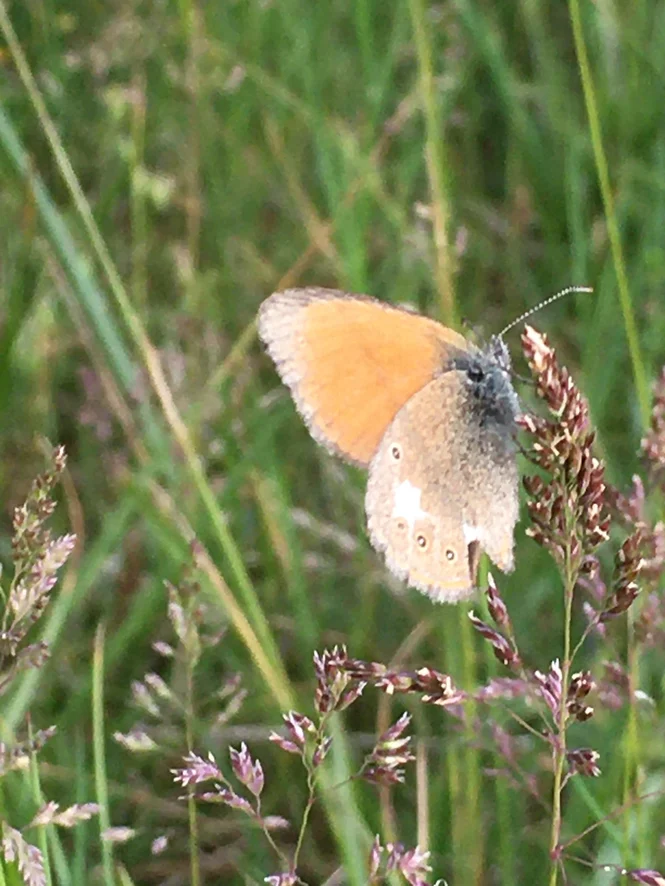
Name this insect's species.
Coenonympha glycerion (also Coenonympha iphis)
